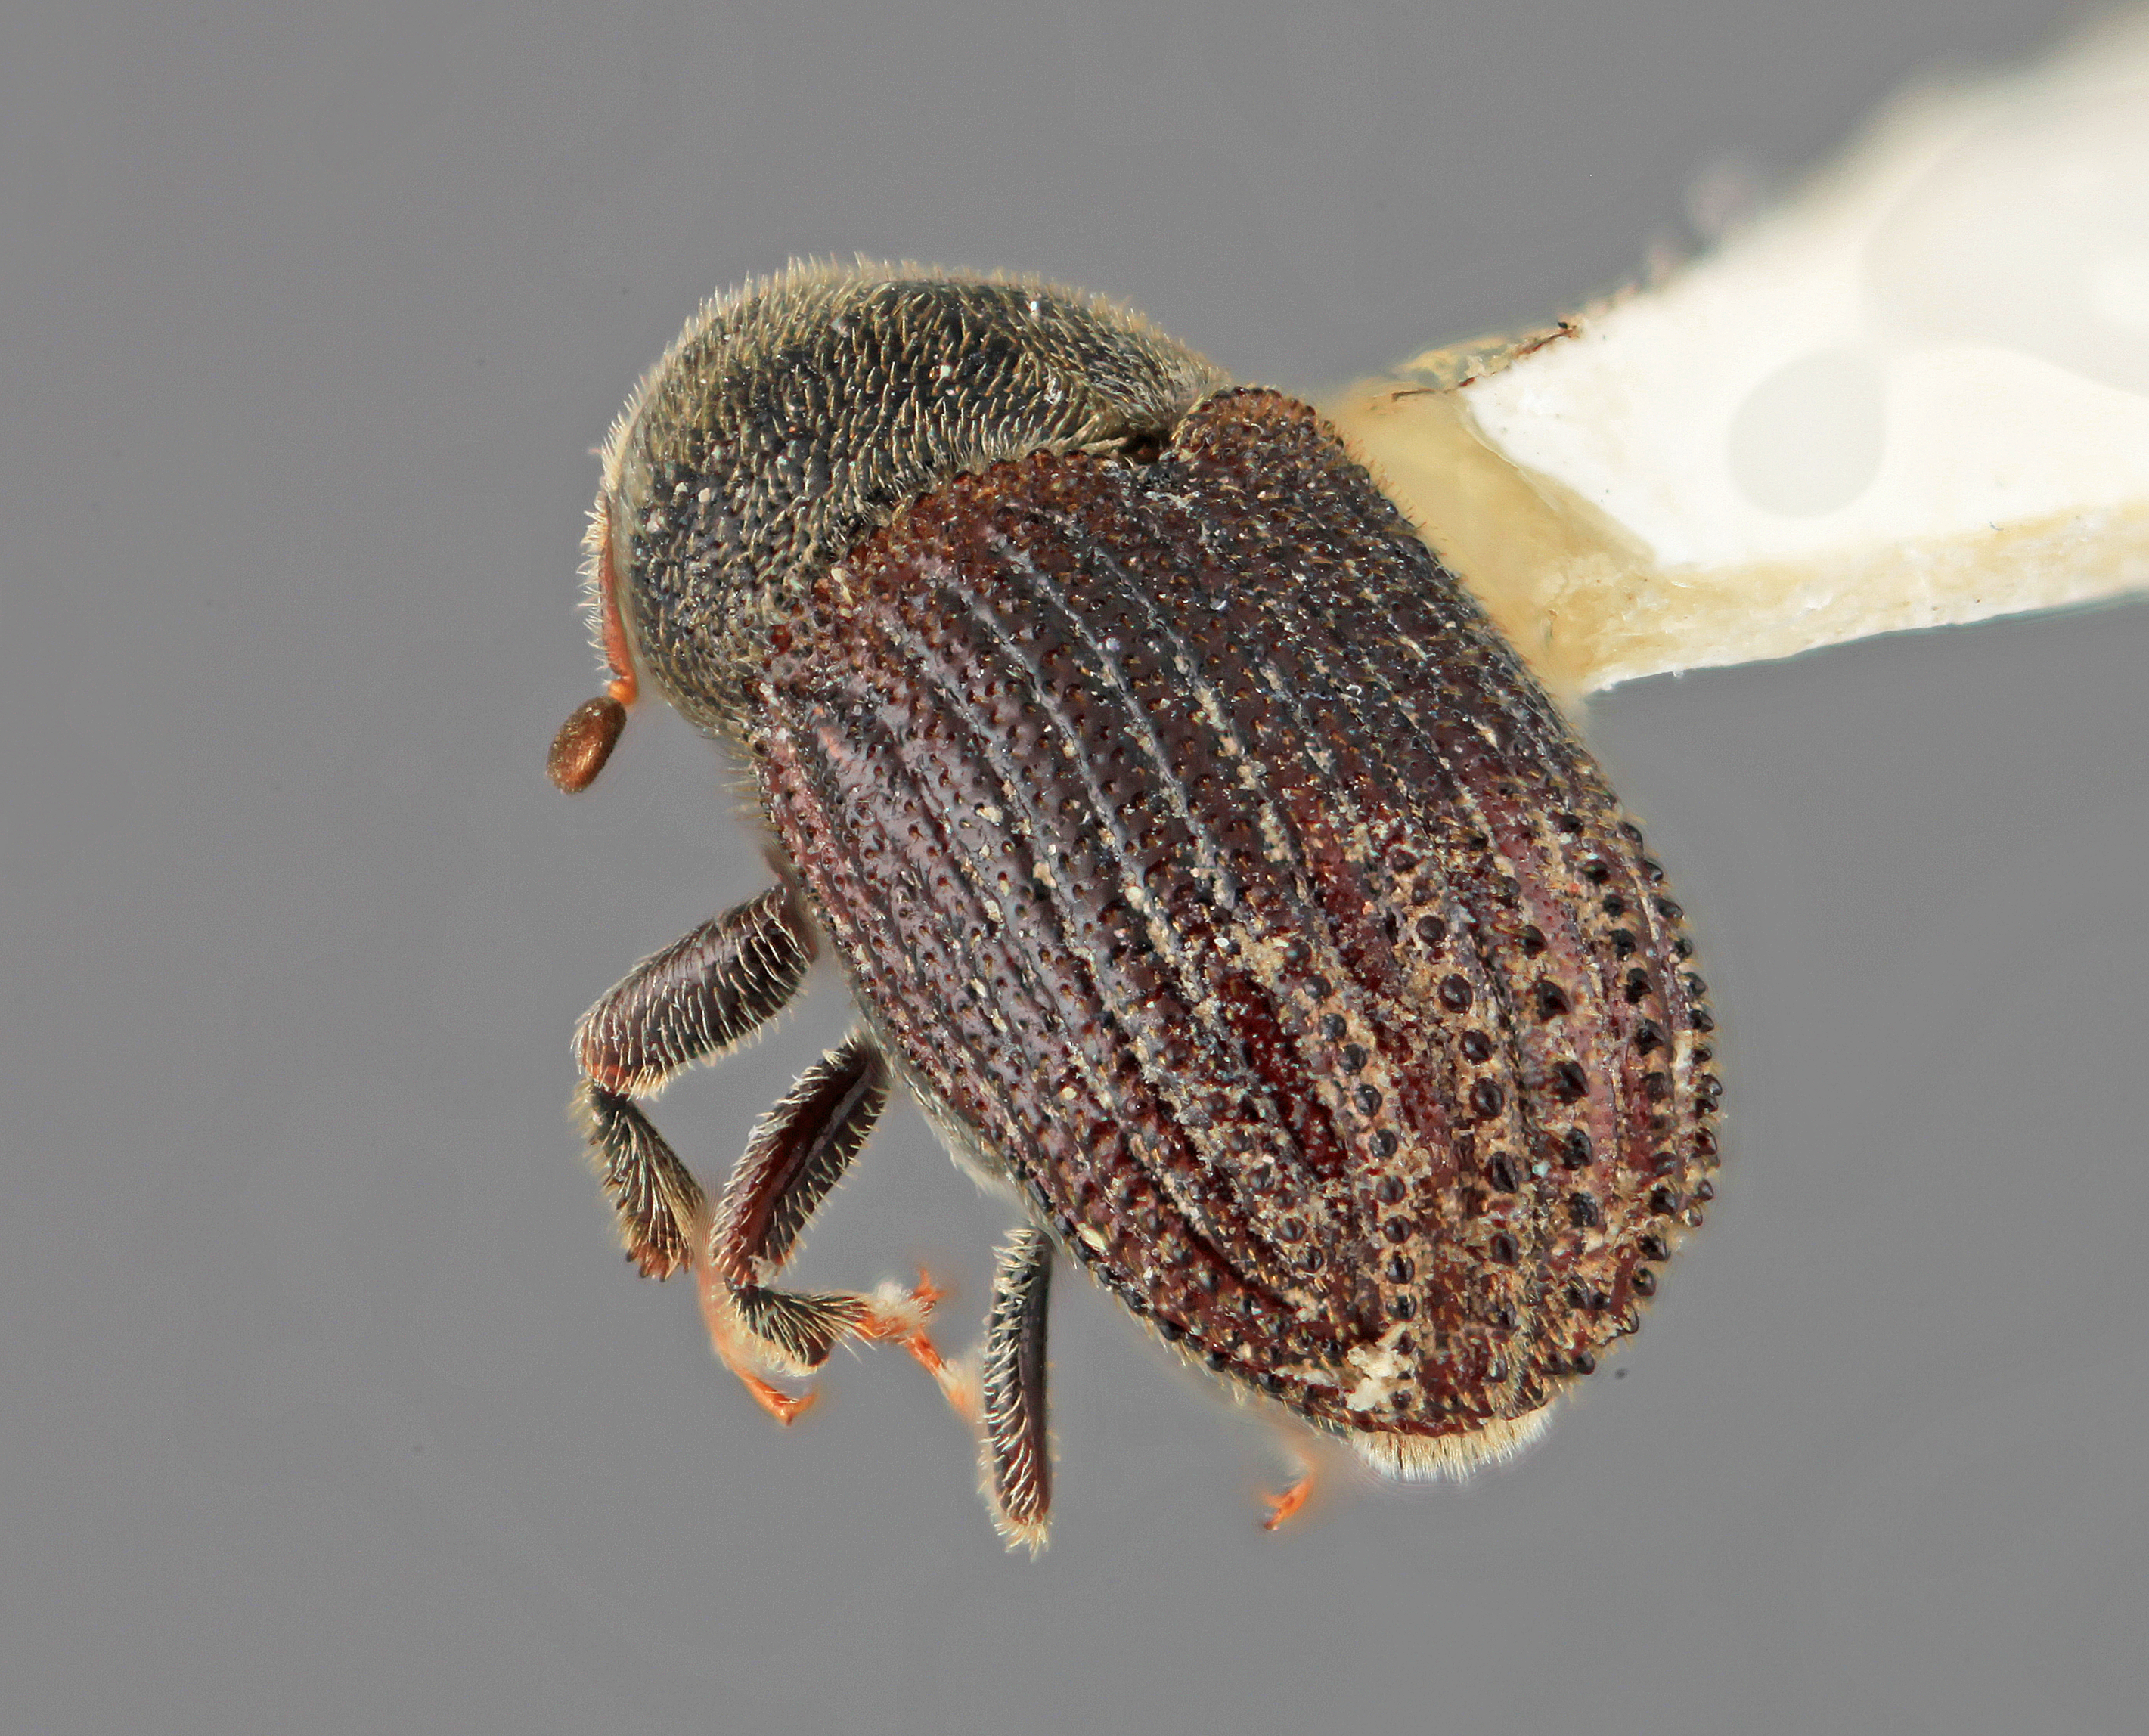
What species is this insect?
Phloeosinus palearis
